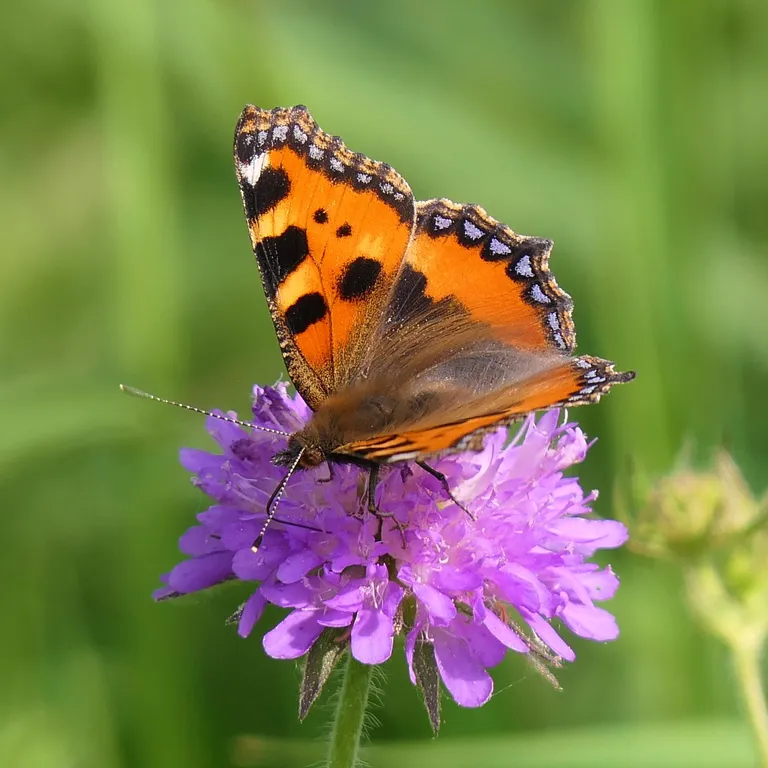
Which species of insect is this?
Aglais urticae
